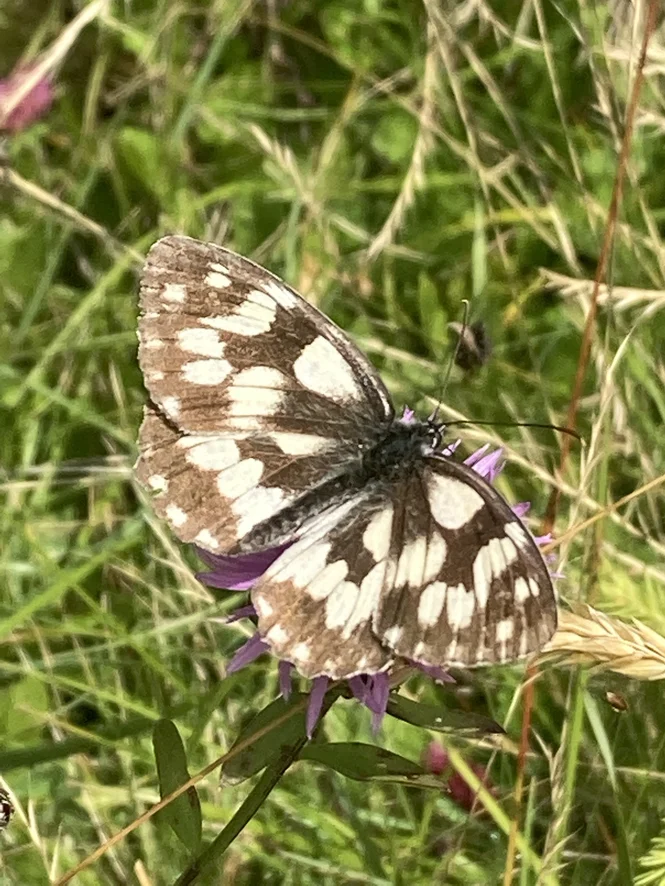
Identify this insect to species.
Melanargia galathea
